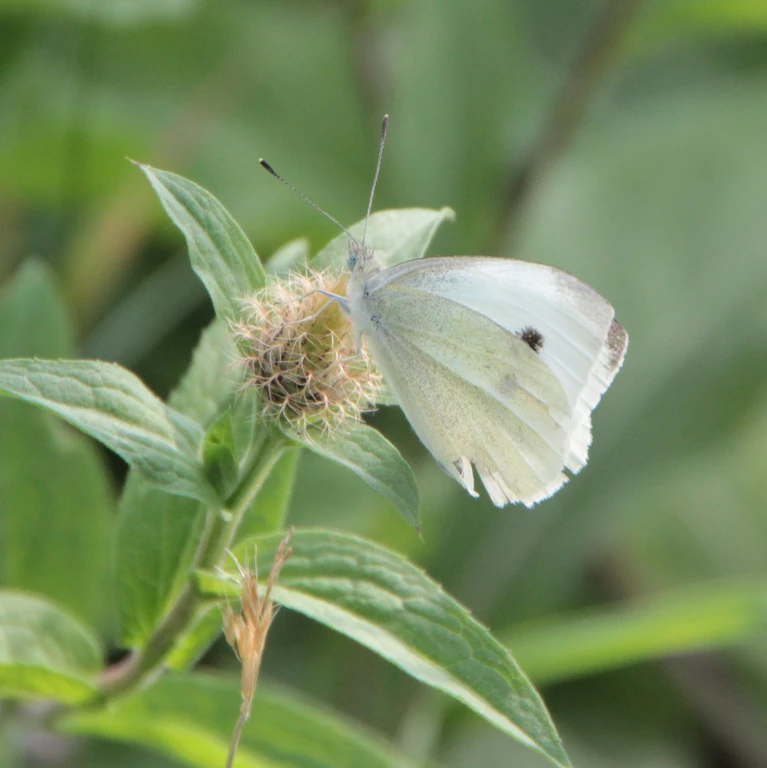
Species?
Pieris rapae
